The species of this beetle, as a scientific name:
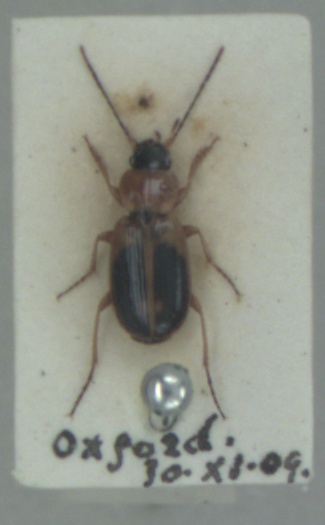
Badister bullatus
